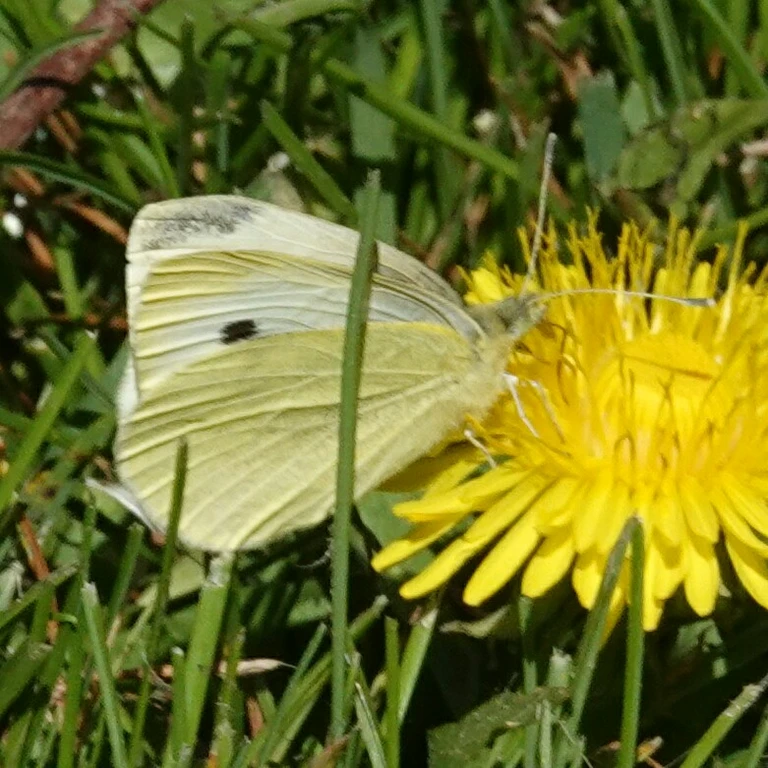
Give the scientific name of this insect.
Pieris rapae
